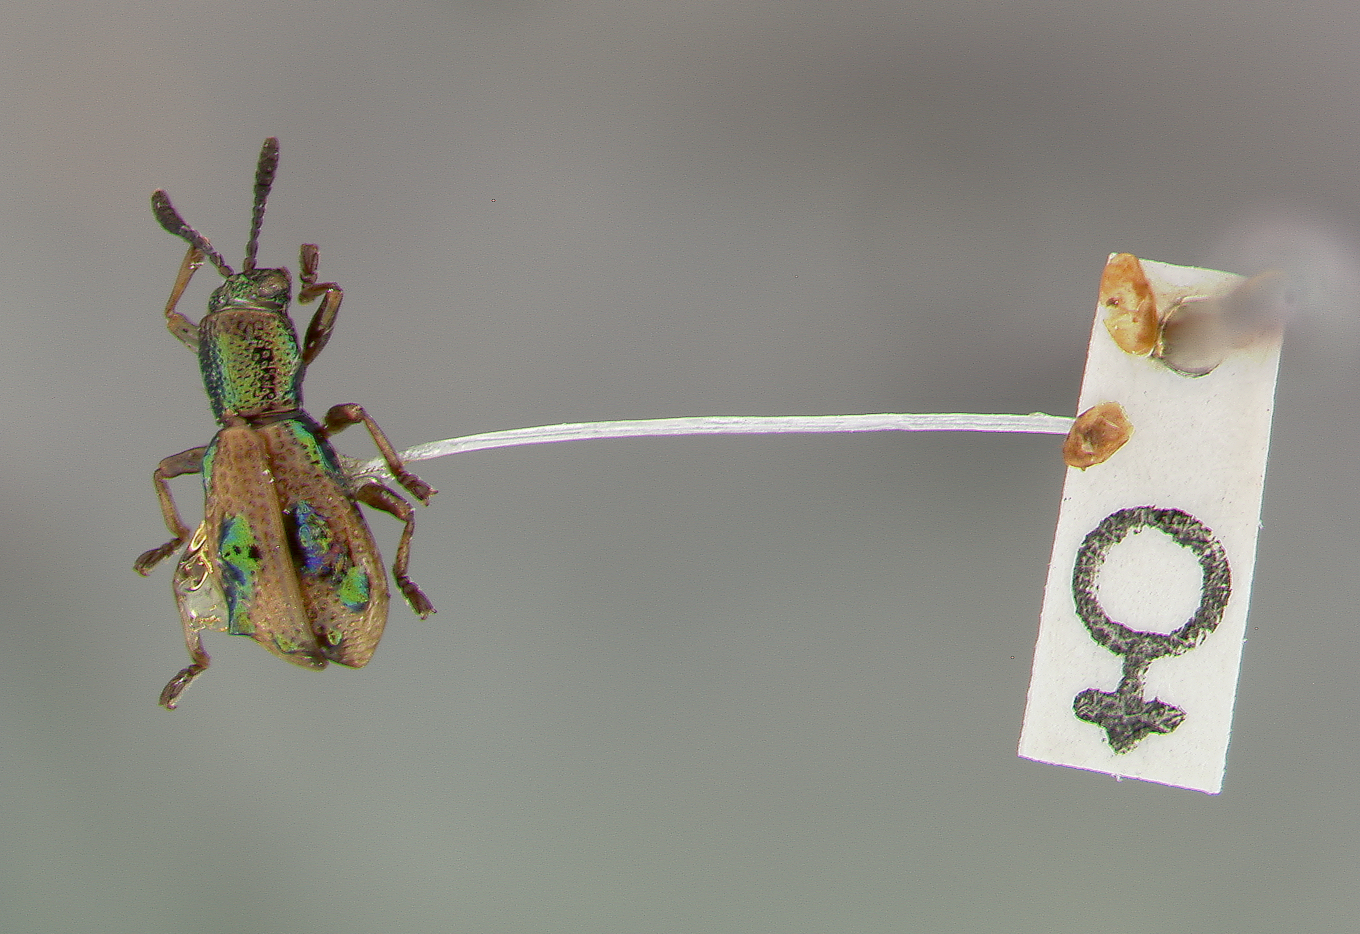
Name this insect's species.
Cubispa turquino
